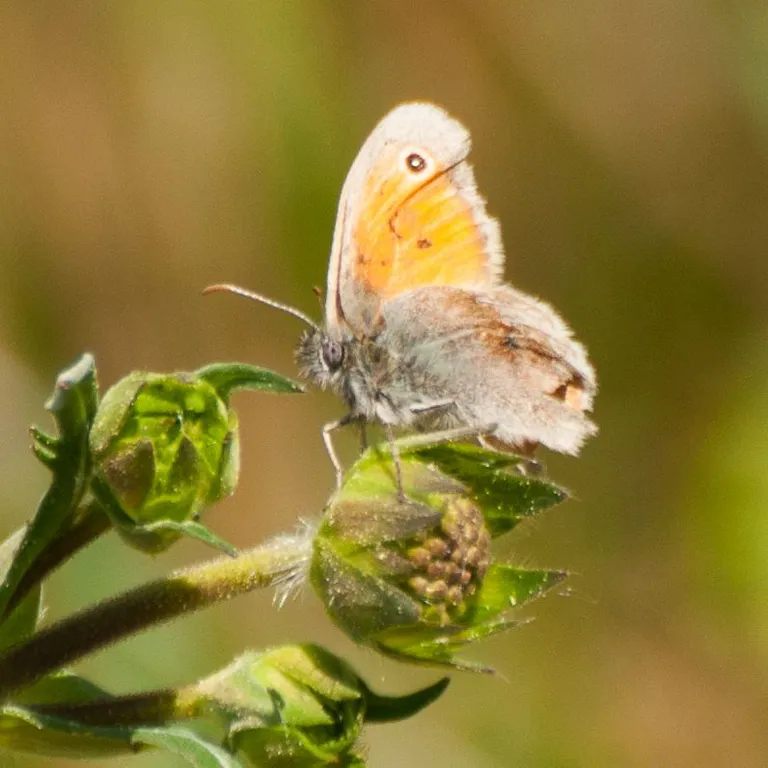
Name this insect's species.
Coenonympha pamphilus
